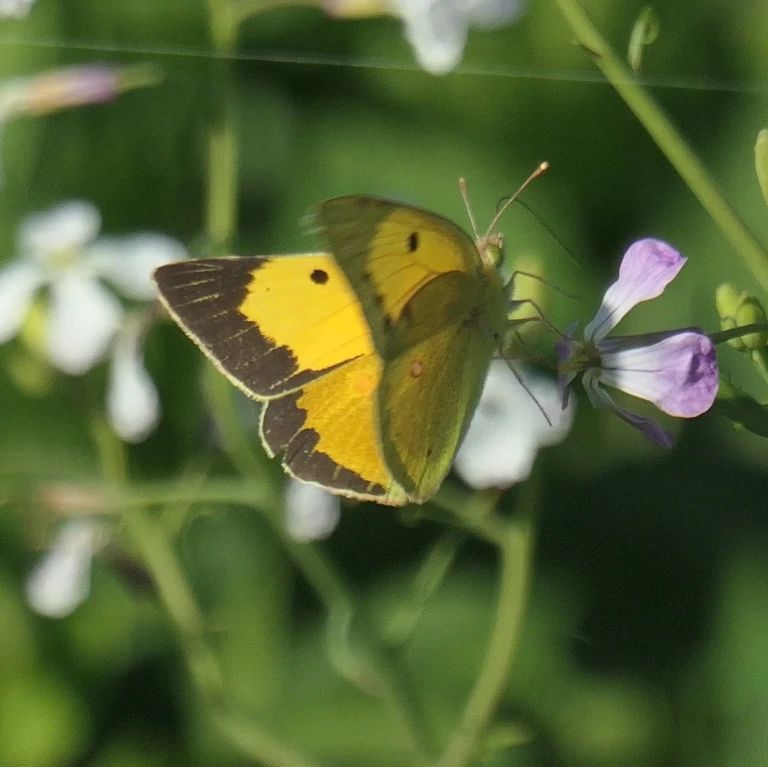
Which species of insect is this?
Colias croceus
